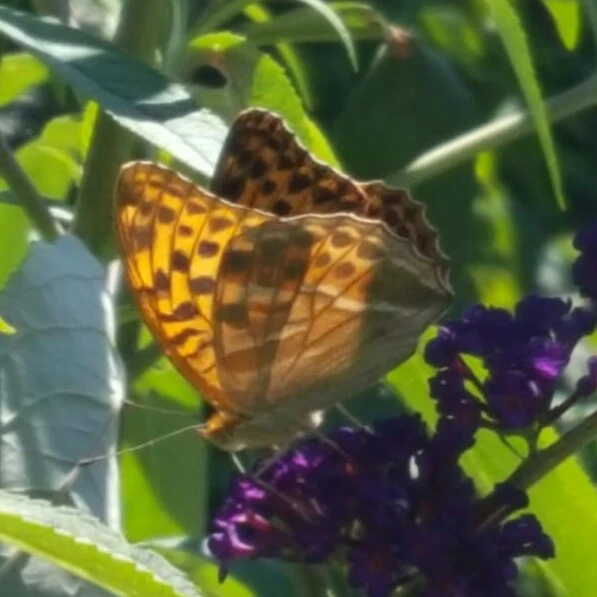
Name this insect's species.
Argynnis paphia
